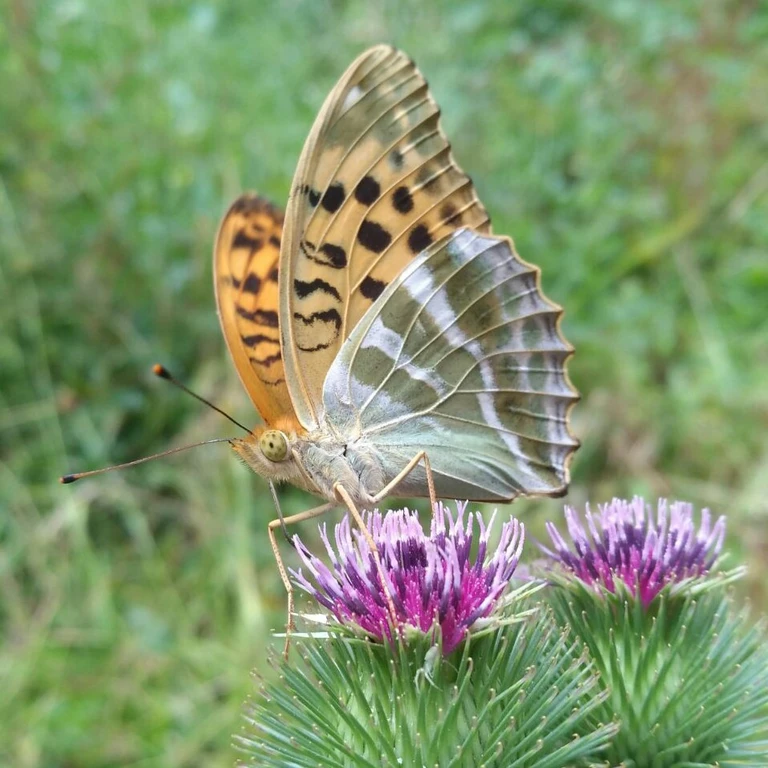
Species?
Argynnis paphia
